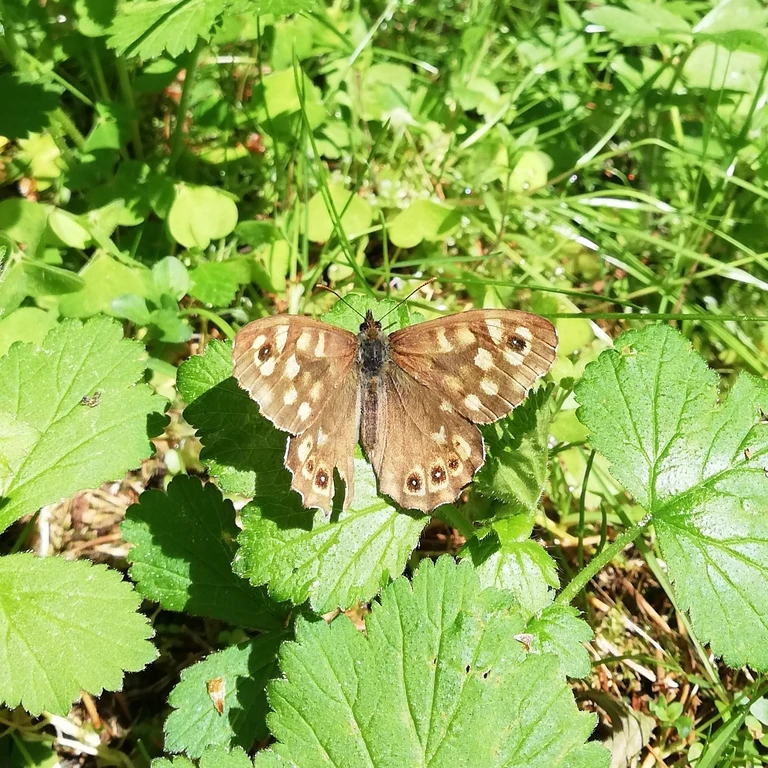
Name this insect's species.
Pararge aegeria
